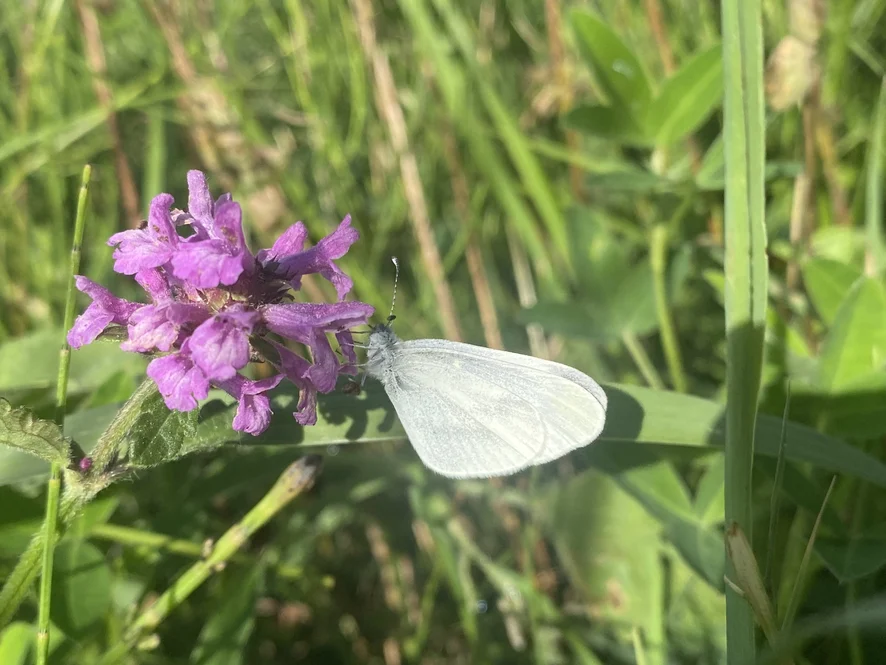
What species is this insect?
Leptidea sinapis/juvernica
